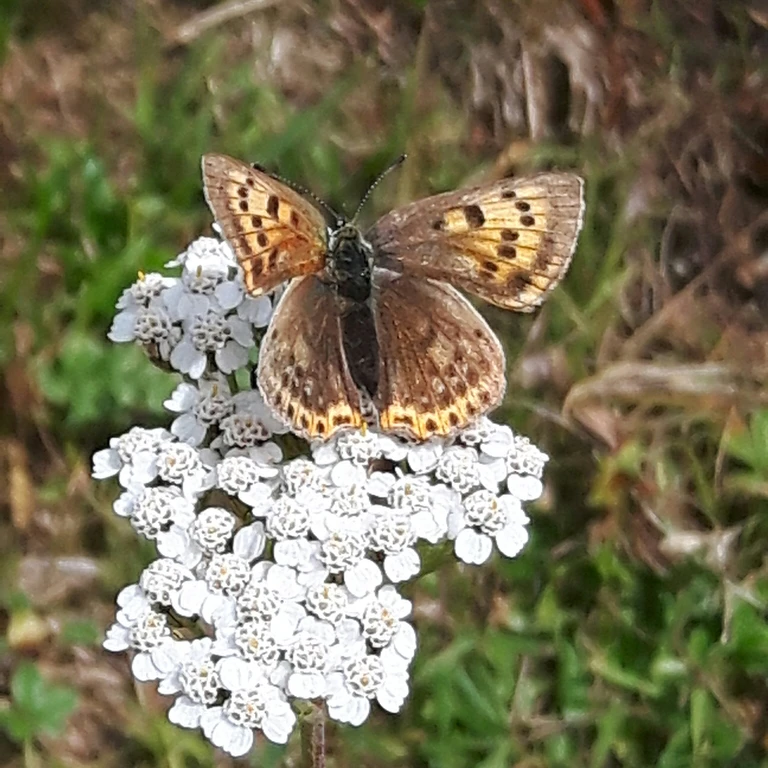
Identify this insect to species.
Lycaena virgaureae
